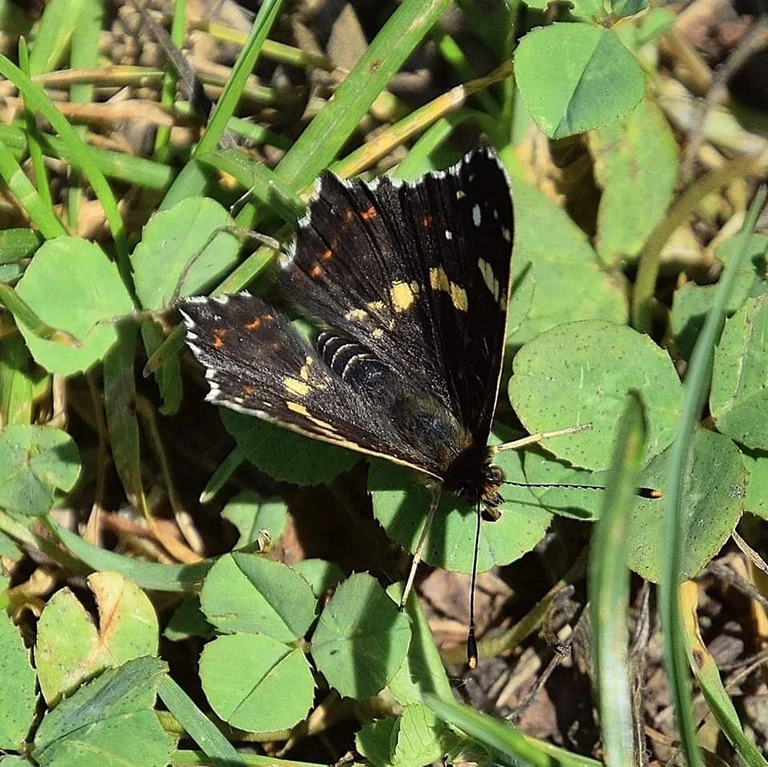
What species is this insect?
Araschnia levana
